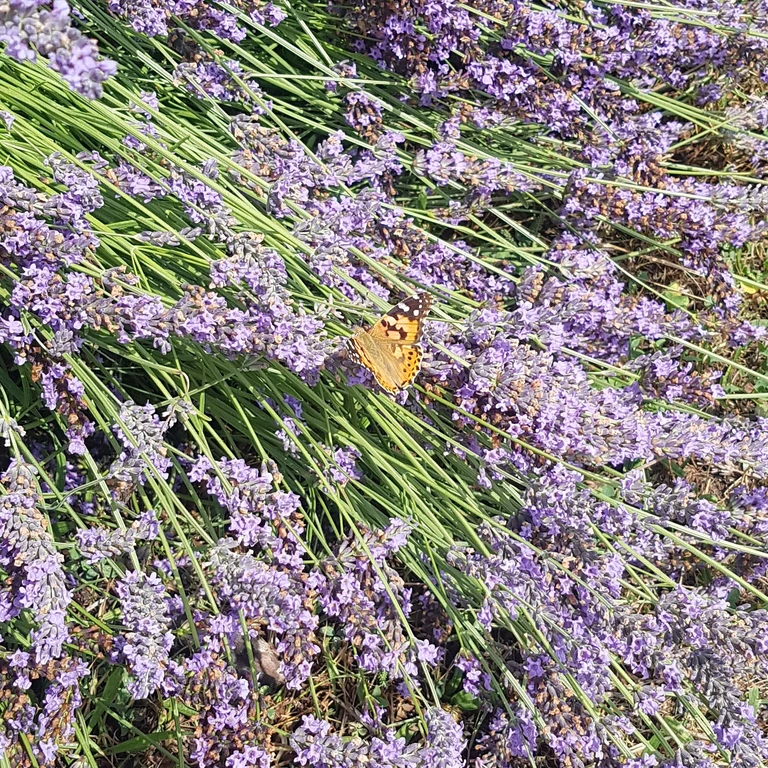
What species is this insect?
Vanessa cardui
